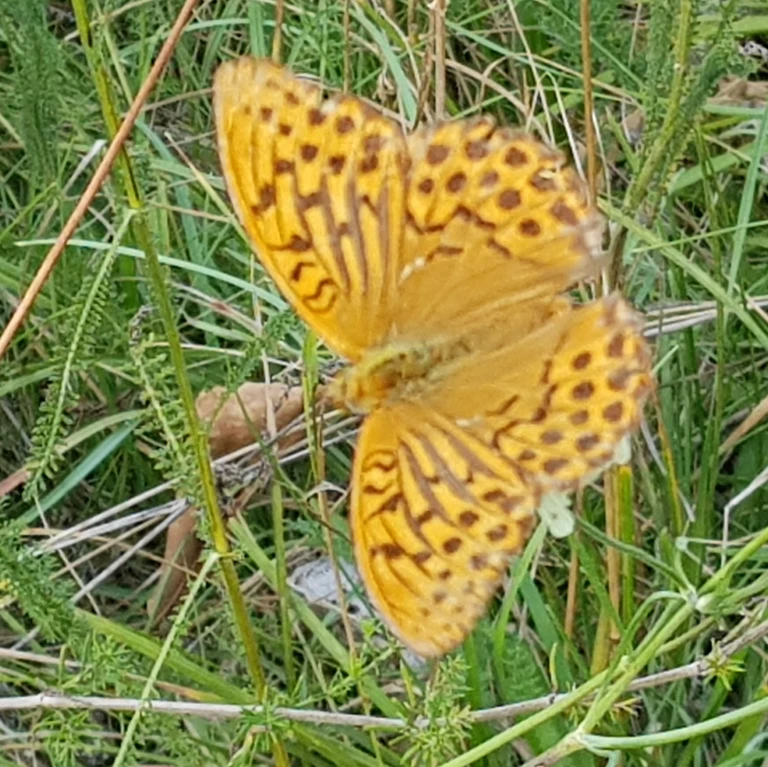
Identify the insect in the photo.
Argynnis paphia
